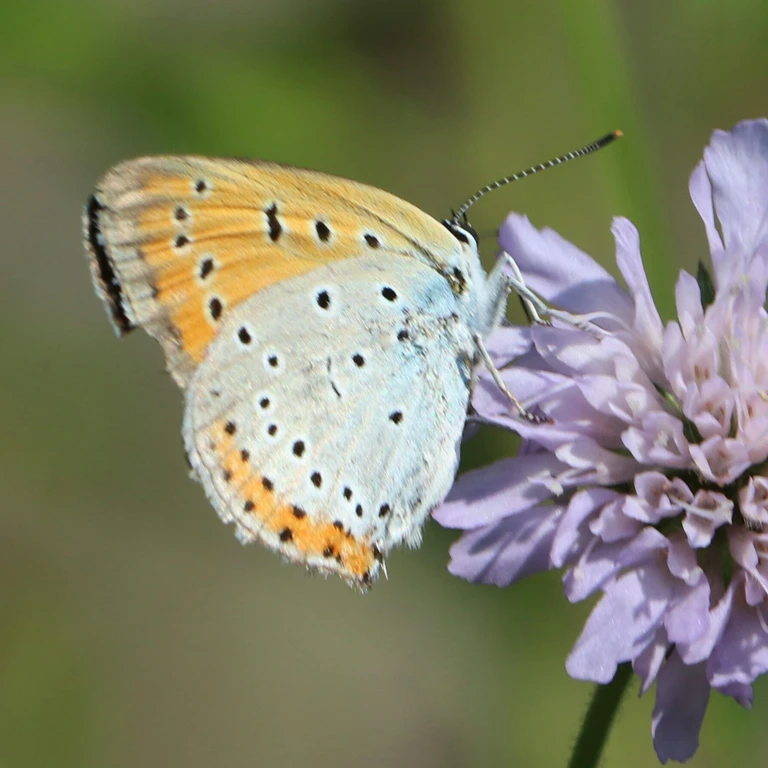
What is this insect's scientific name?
Lycaena dispar
